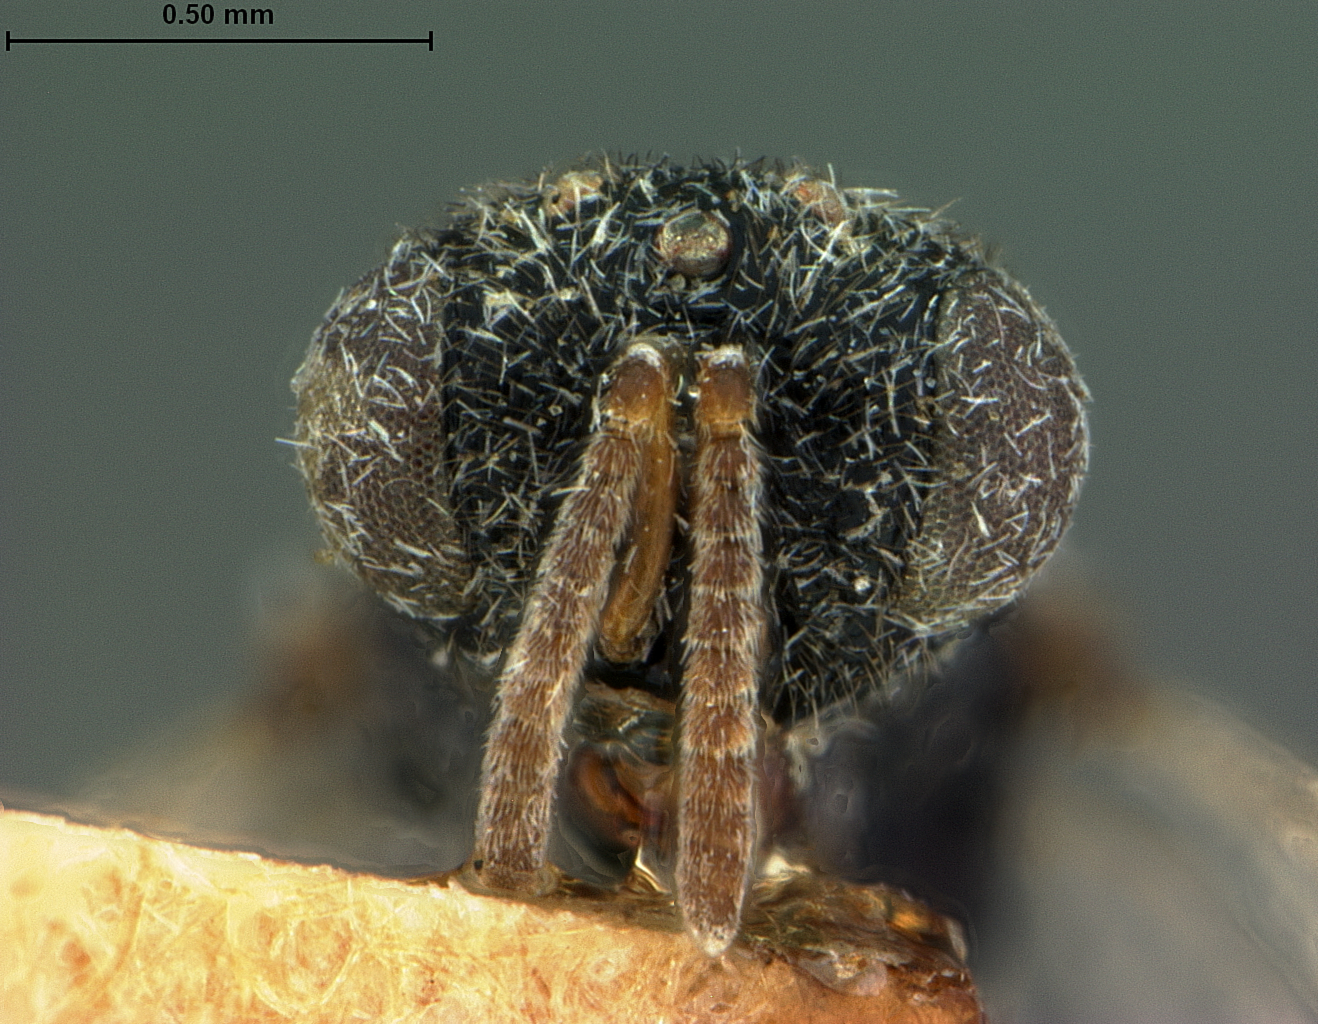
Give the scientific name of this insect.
Cryptoprymnus japonicus
